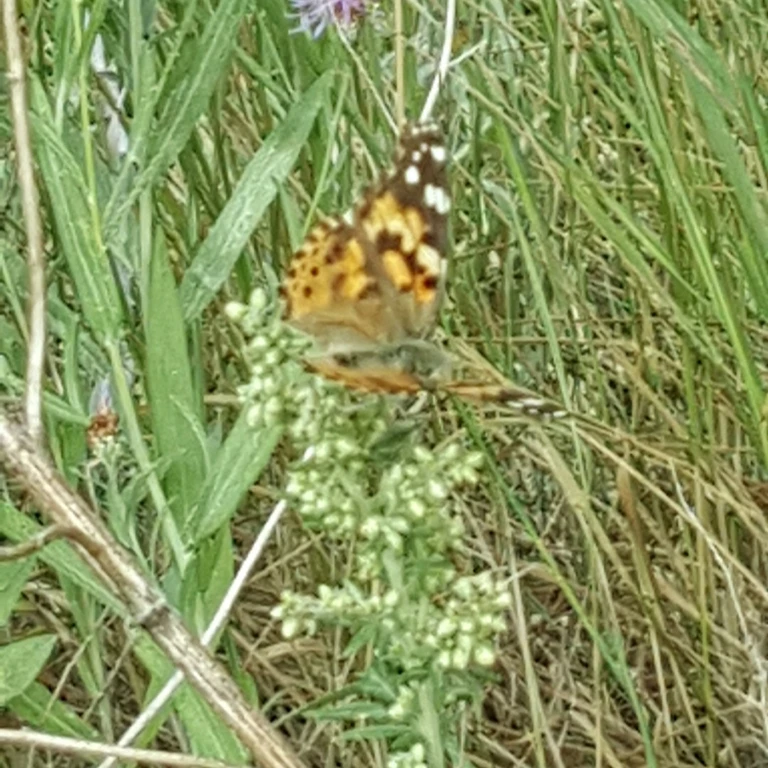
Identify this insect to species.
Vanessa cardui
